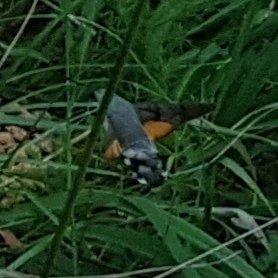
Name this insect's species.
Macroglossum stellatarum
